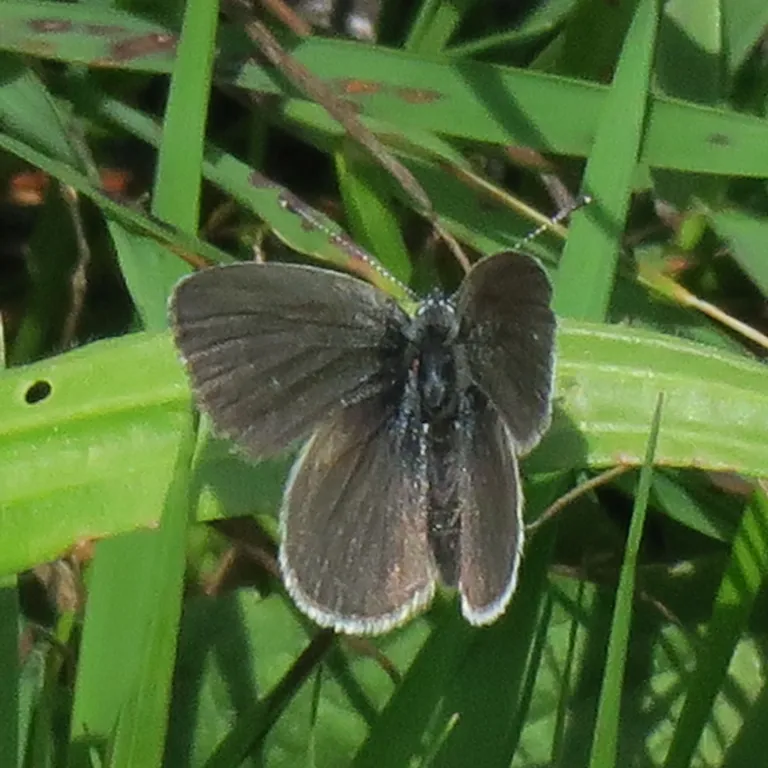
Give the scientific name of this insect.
Cupido minimus
